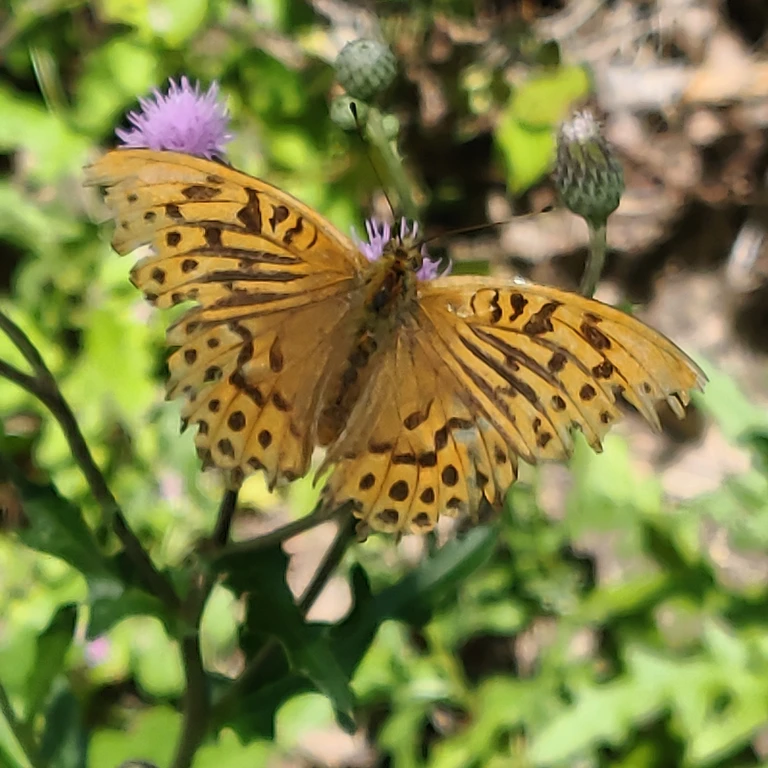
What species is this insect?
Argynnis paphia
